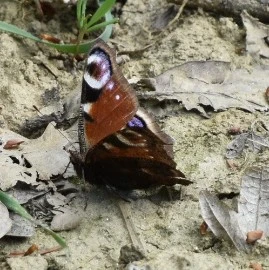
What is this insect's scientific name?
Aglais io
